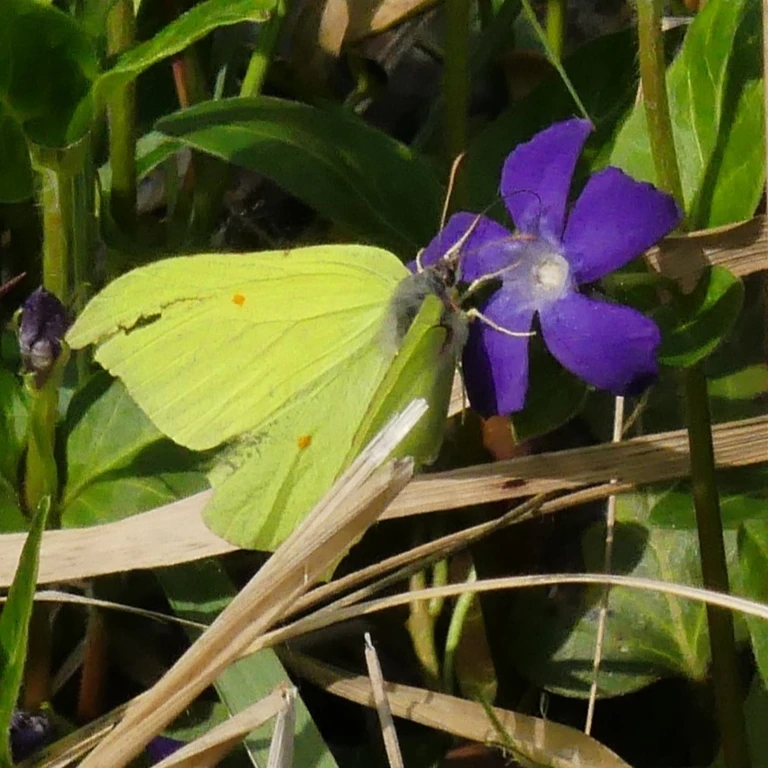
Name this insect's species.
Gonepteryx rhamni
